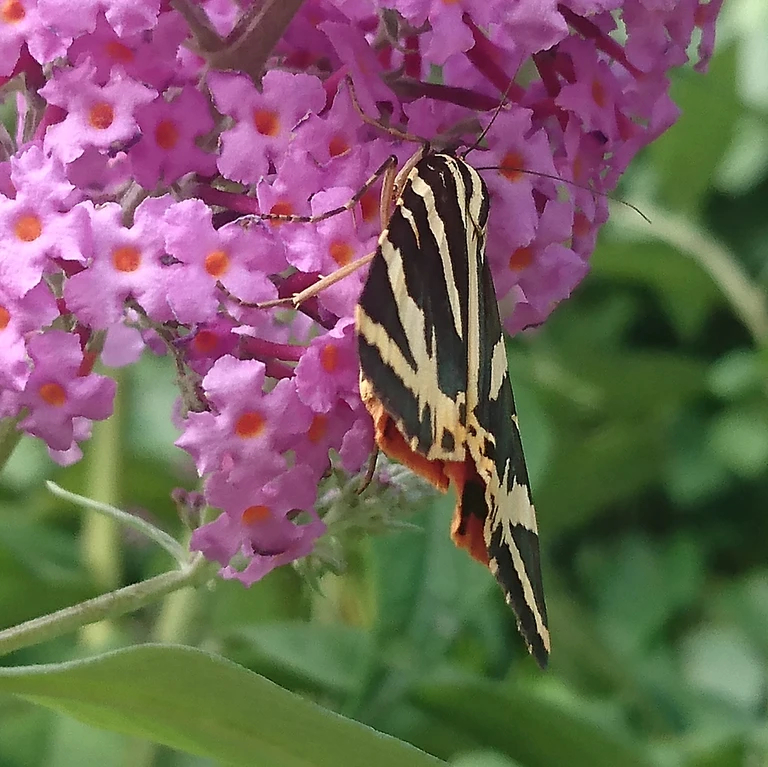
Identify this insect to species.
Euplagia quadripunctaria
